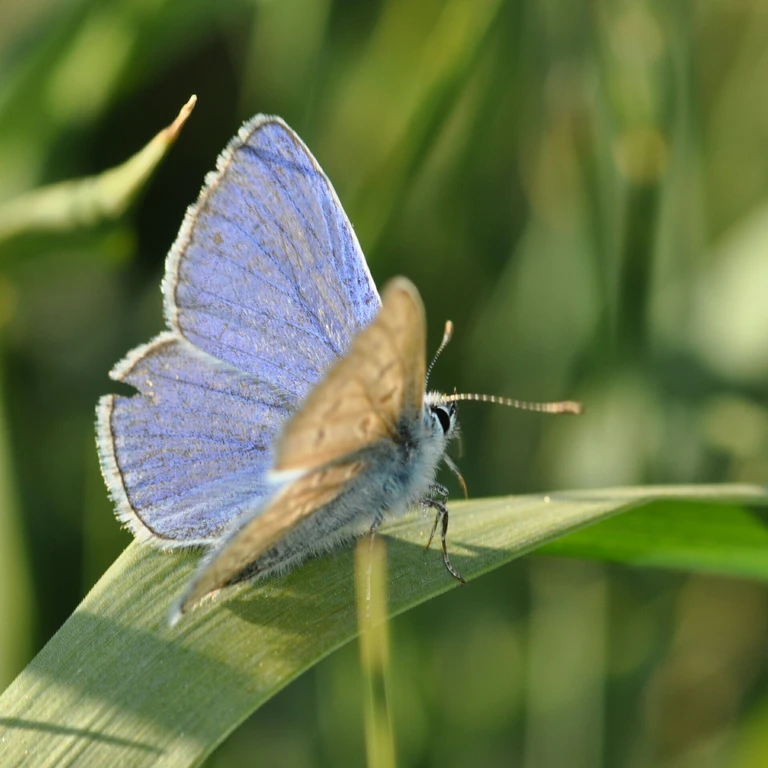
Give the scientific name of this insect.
Polyommatus icarus
